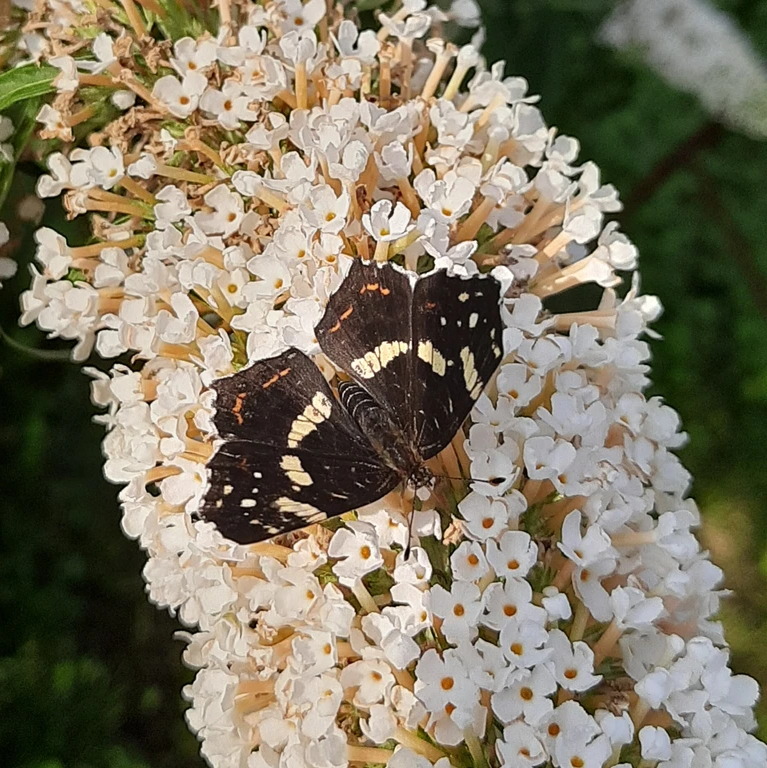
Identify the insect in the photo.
Araschnia levana
